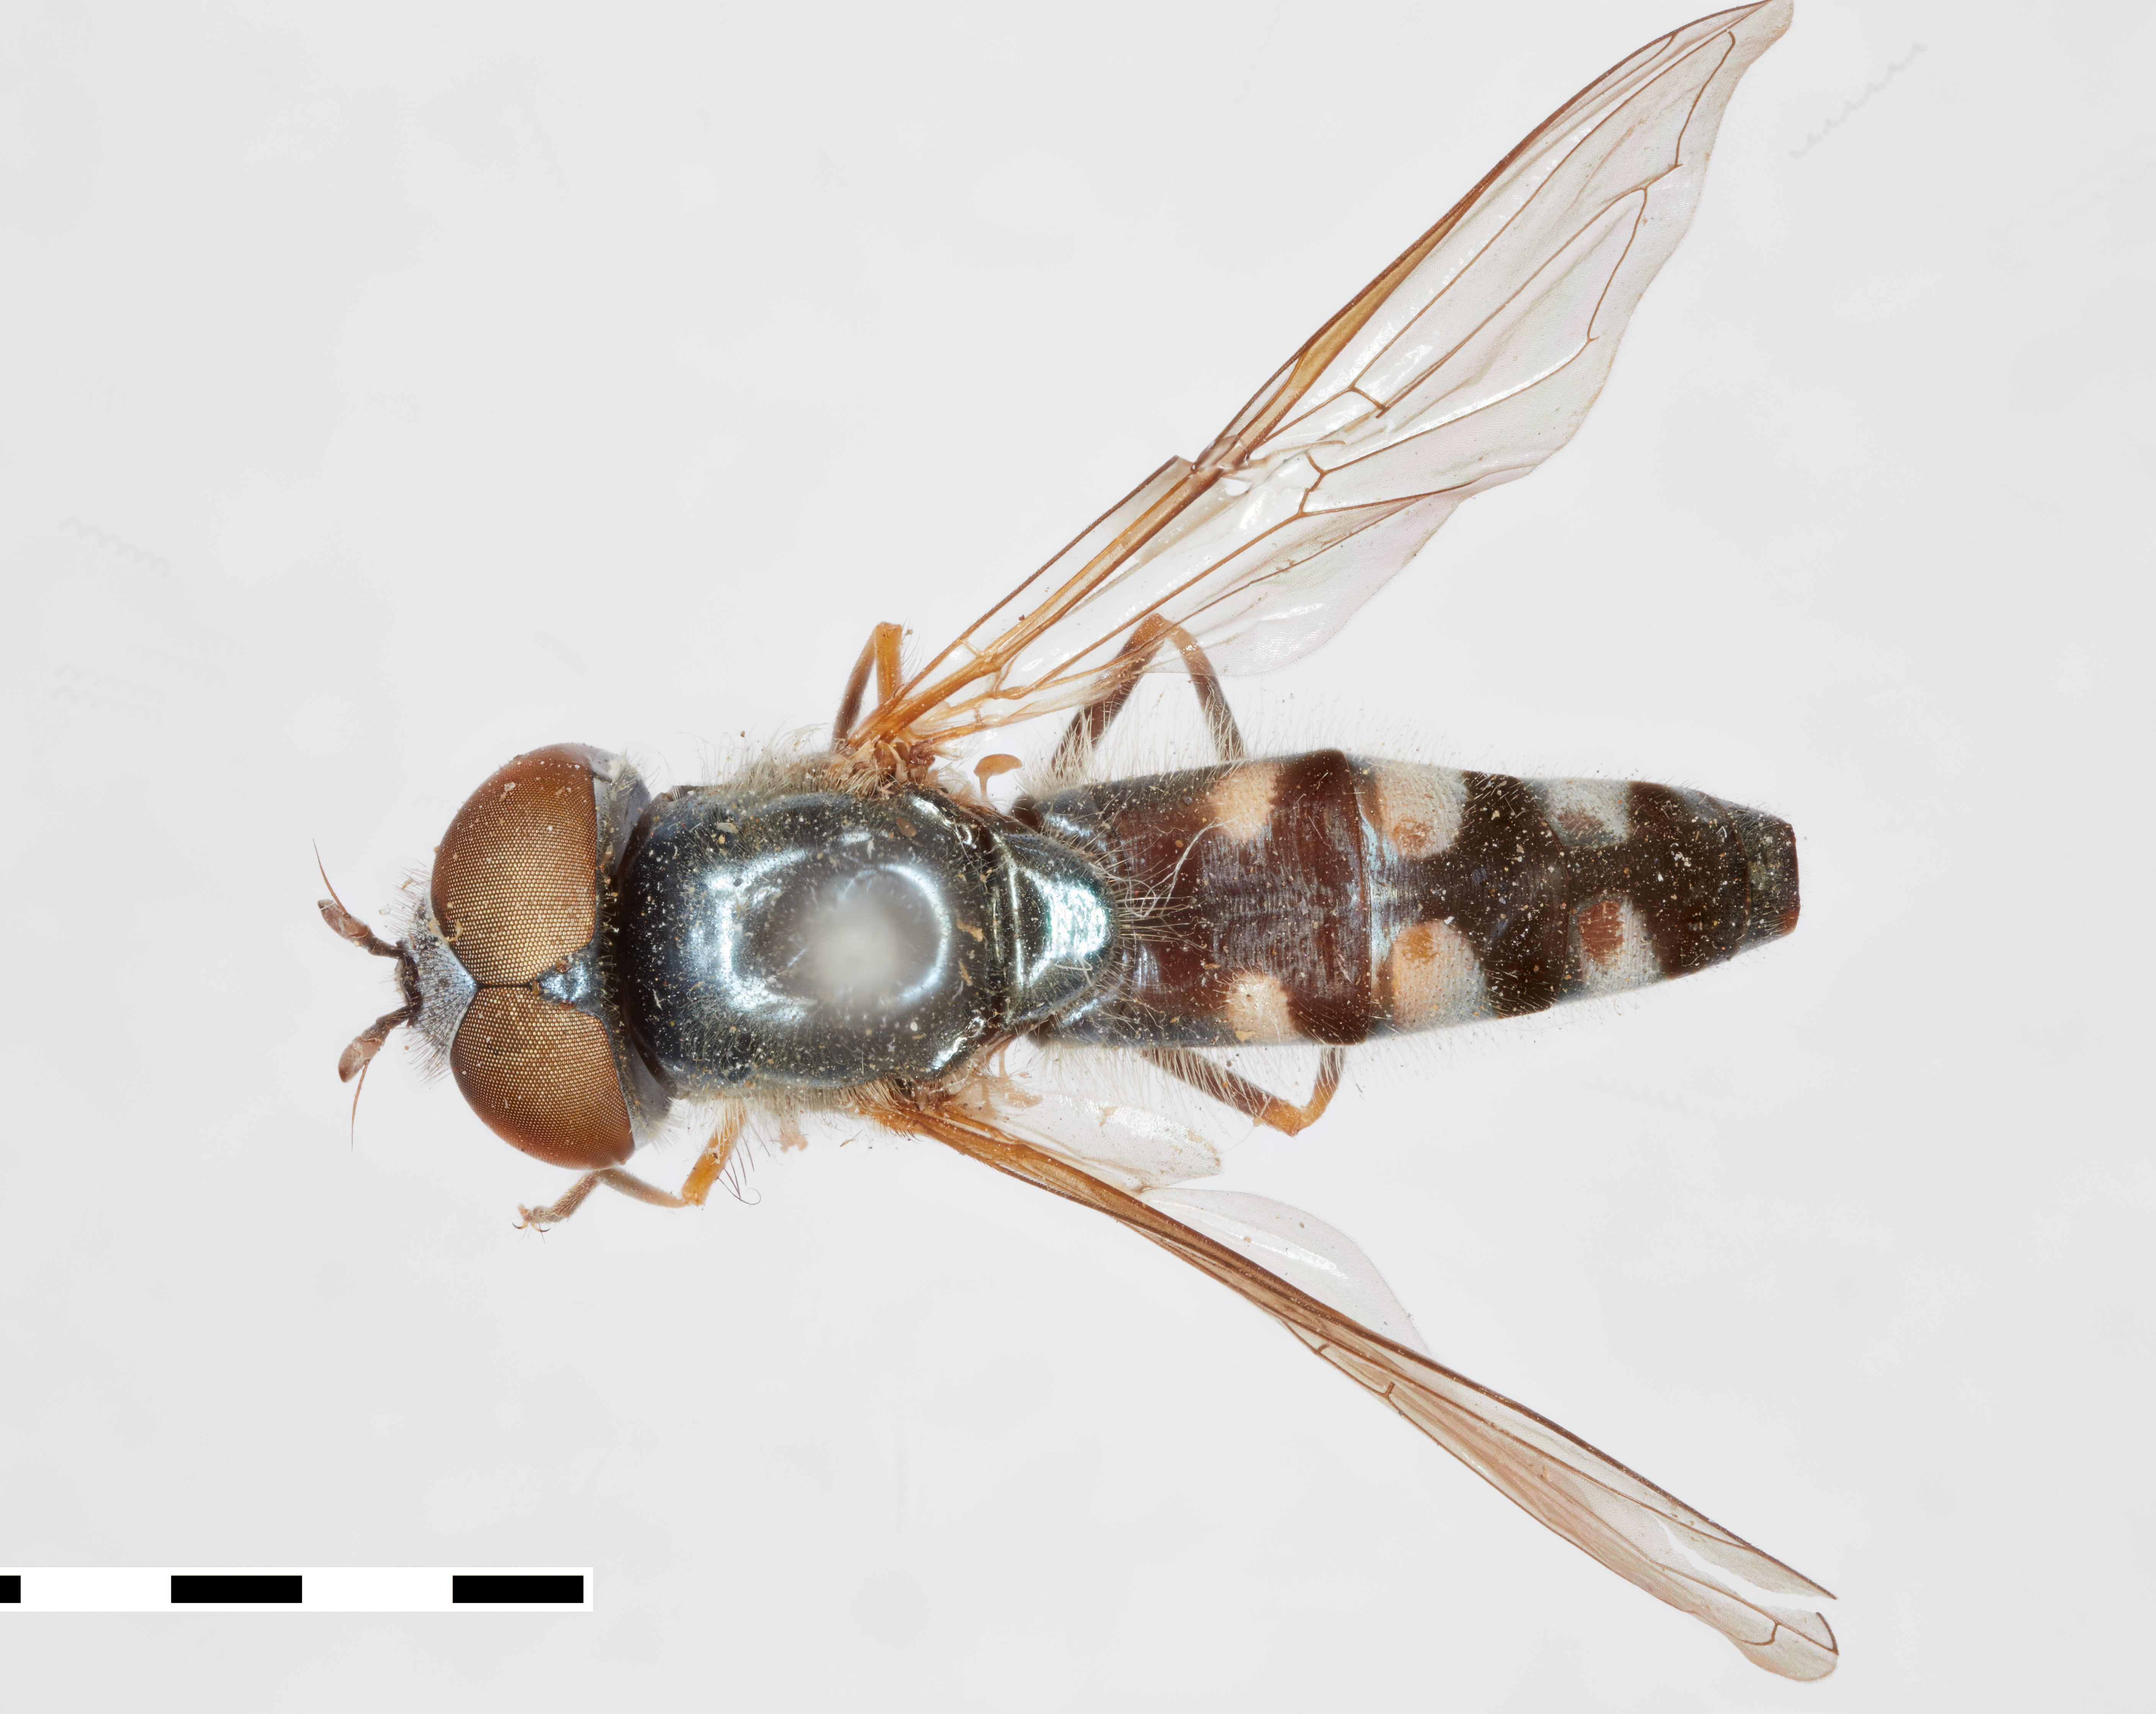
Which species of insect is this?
Melanostoma coerulescens
